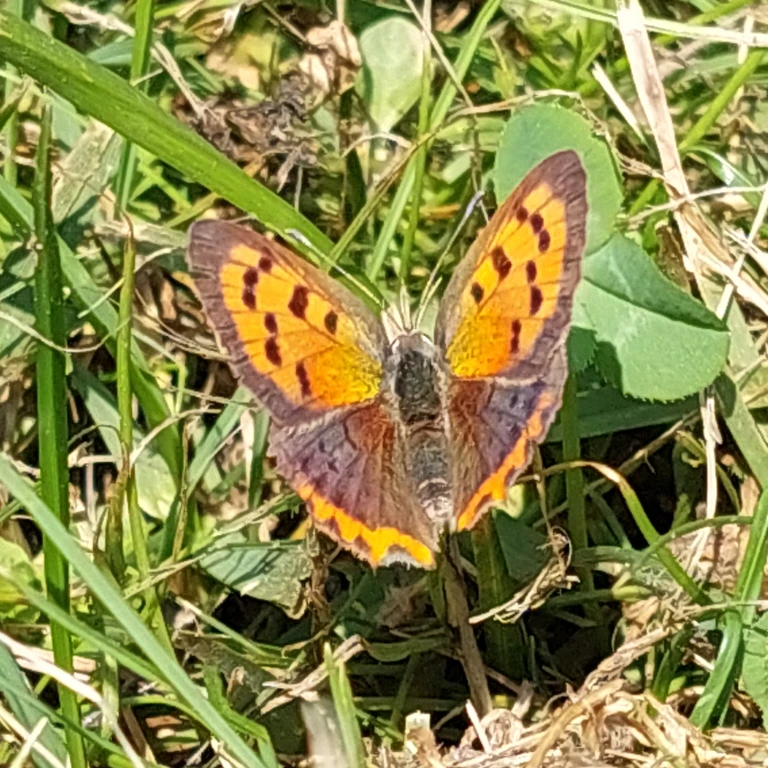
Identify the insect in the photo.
Lycaena phlaeas
